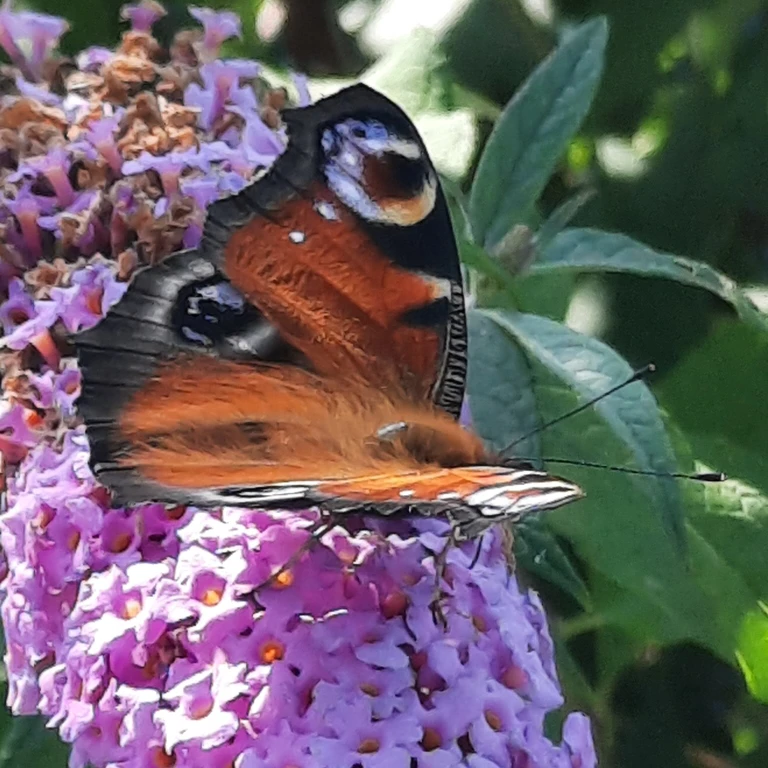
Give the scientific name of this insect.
Aglais io
